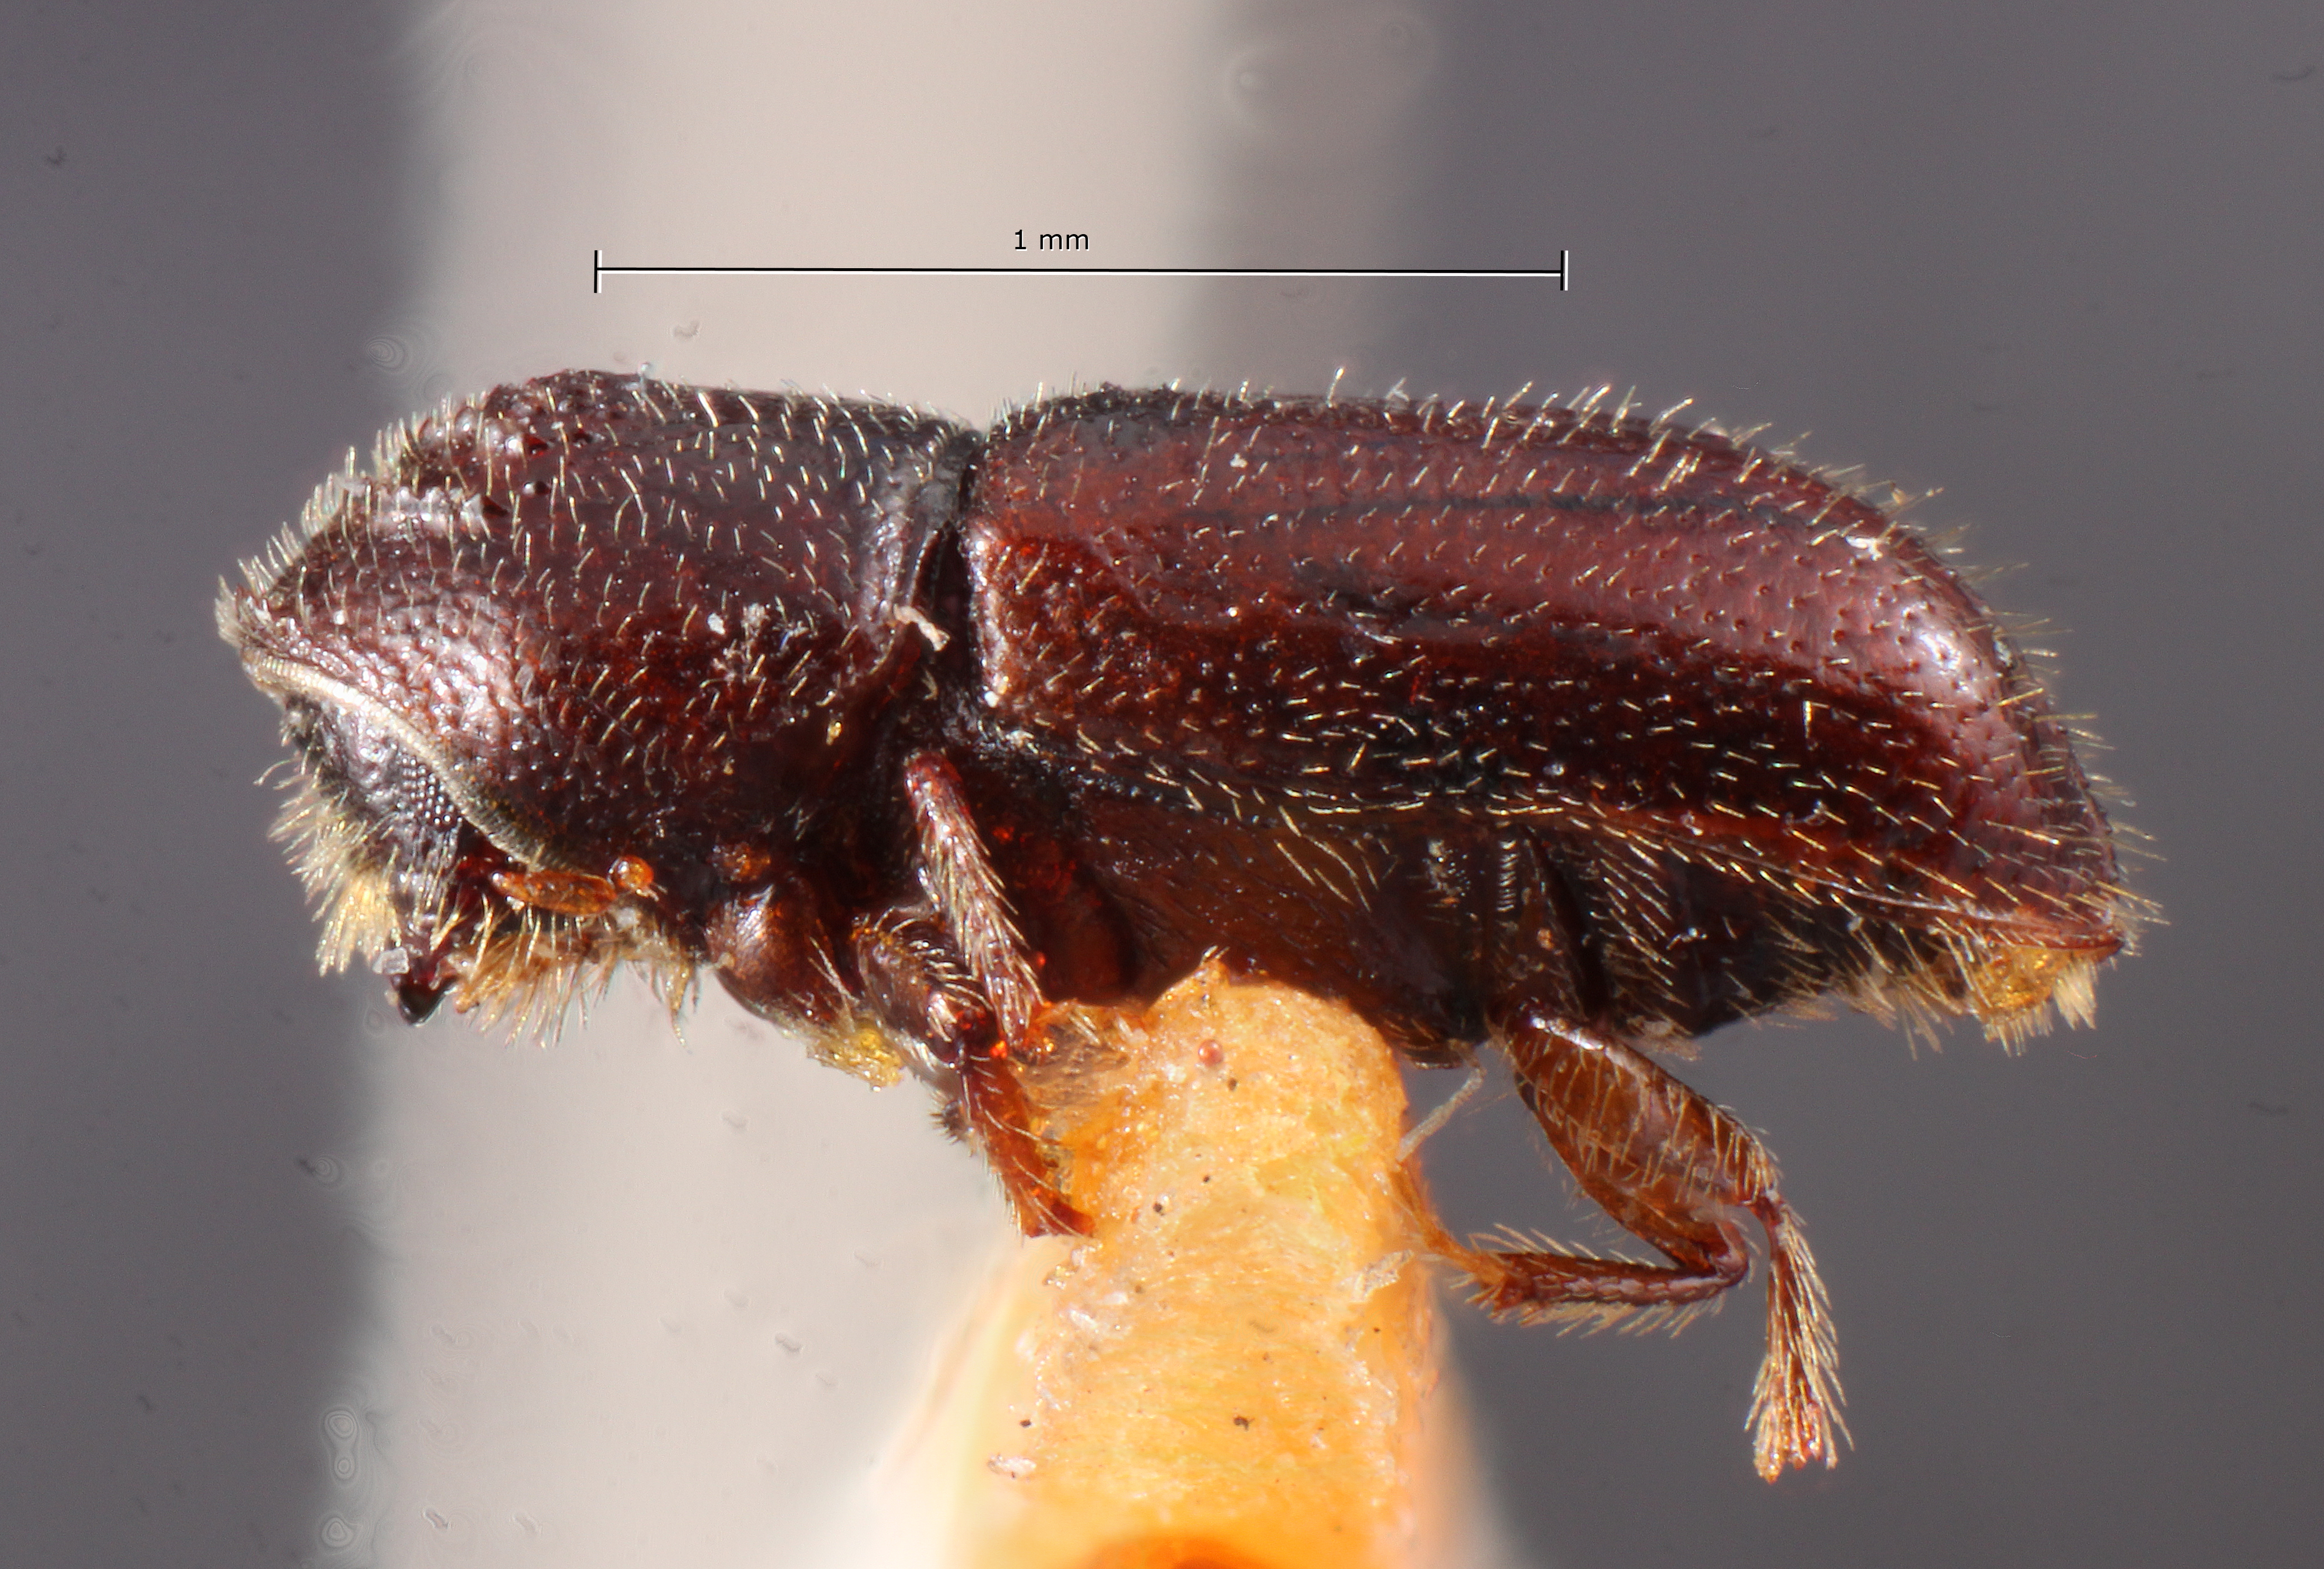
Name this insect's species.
Pityophthorus jeffreyi
